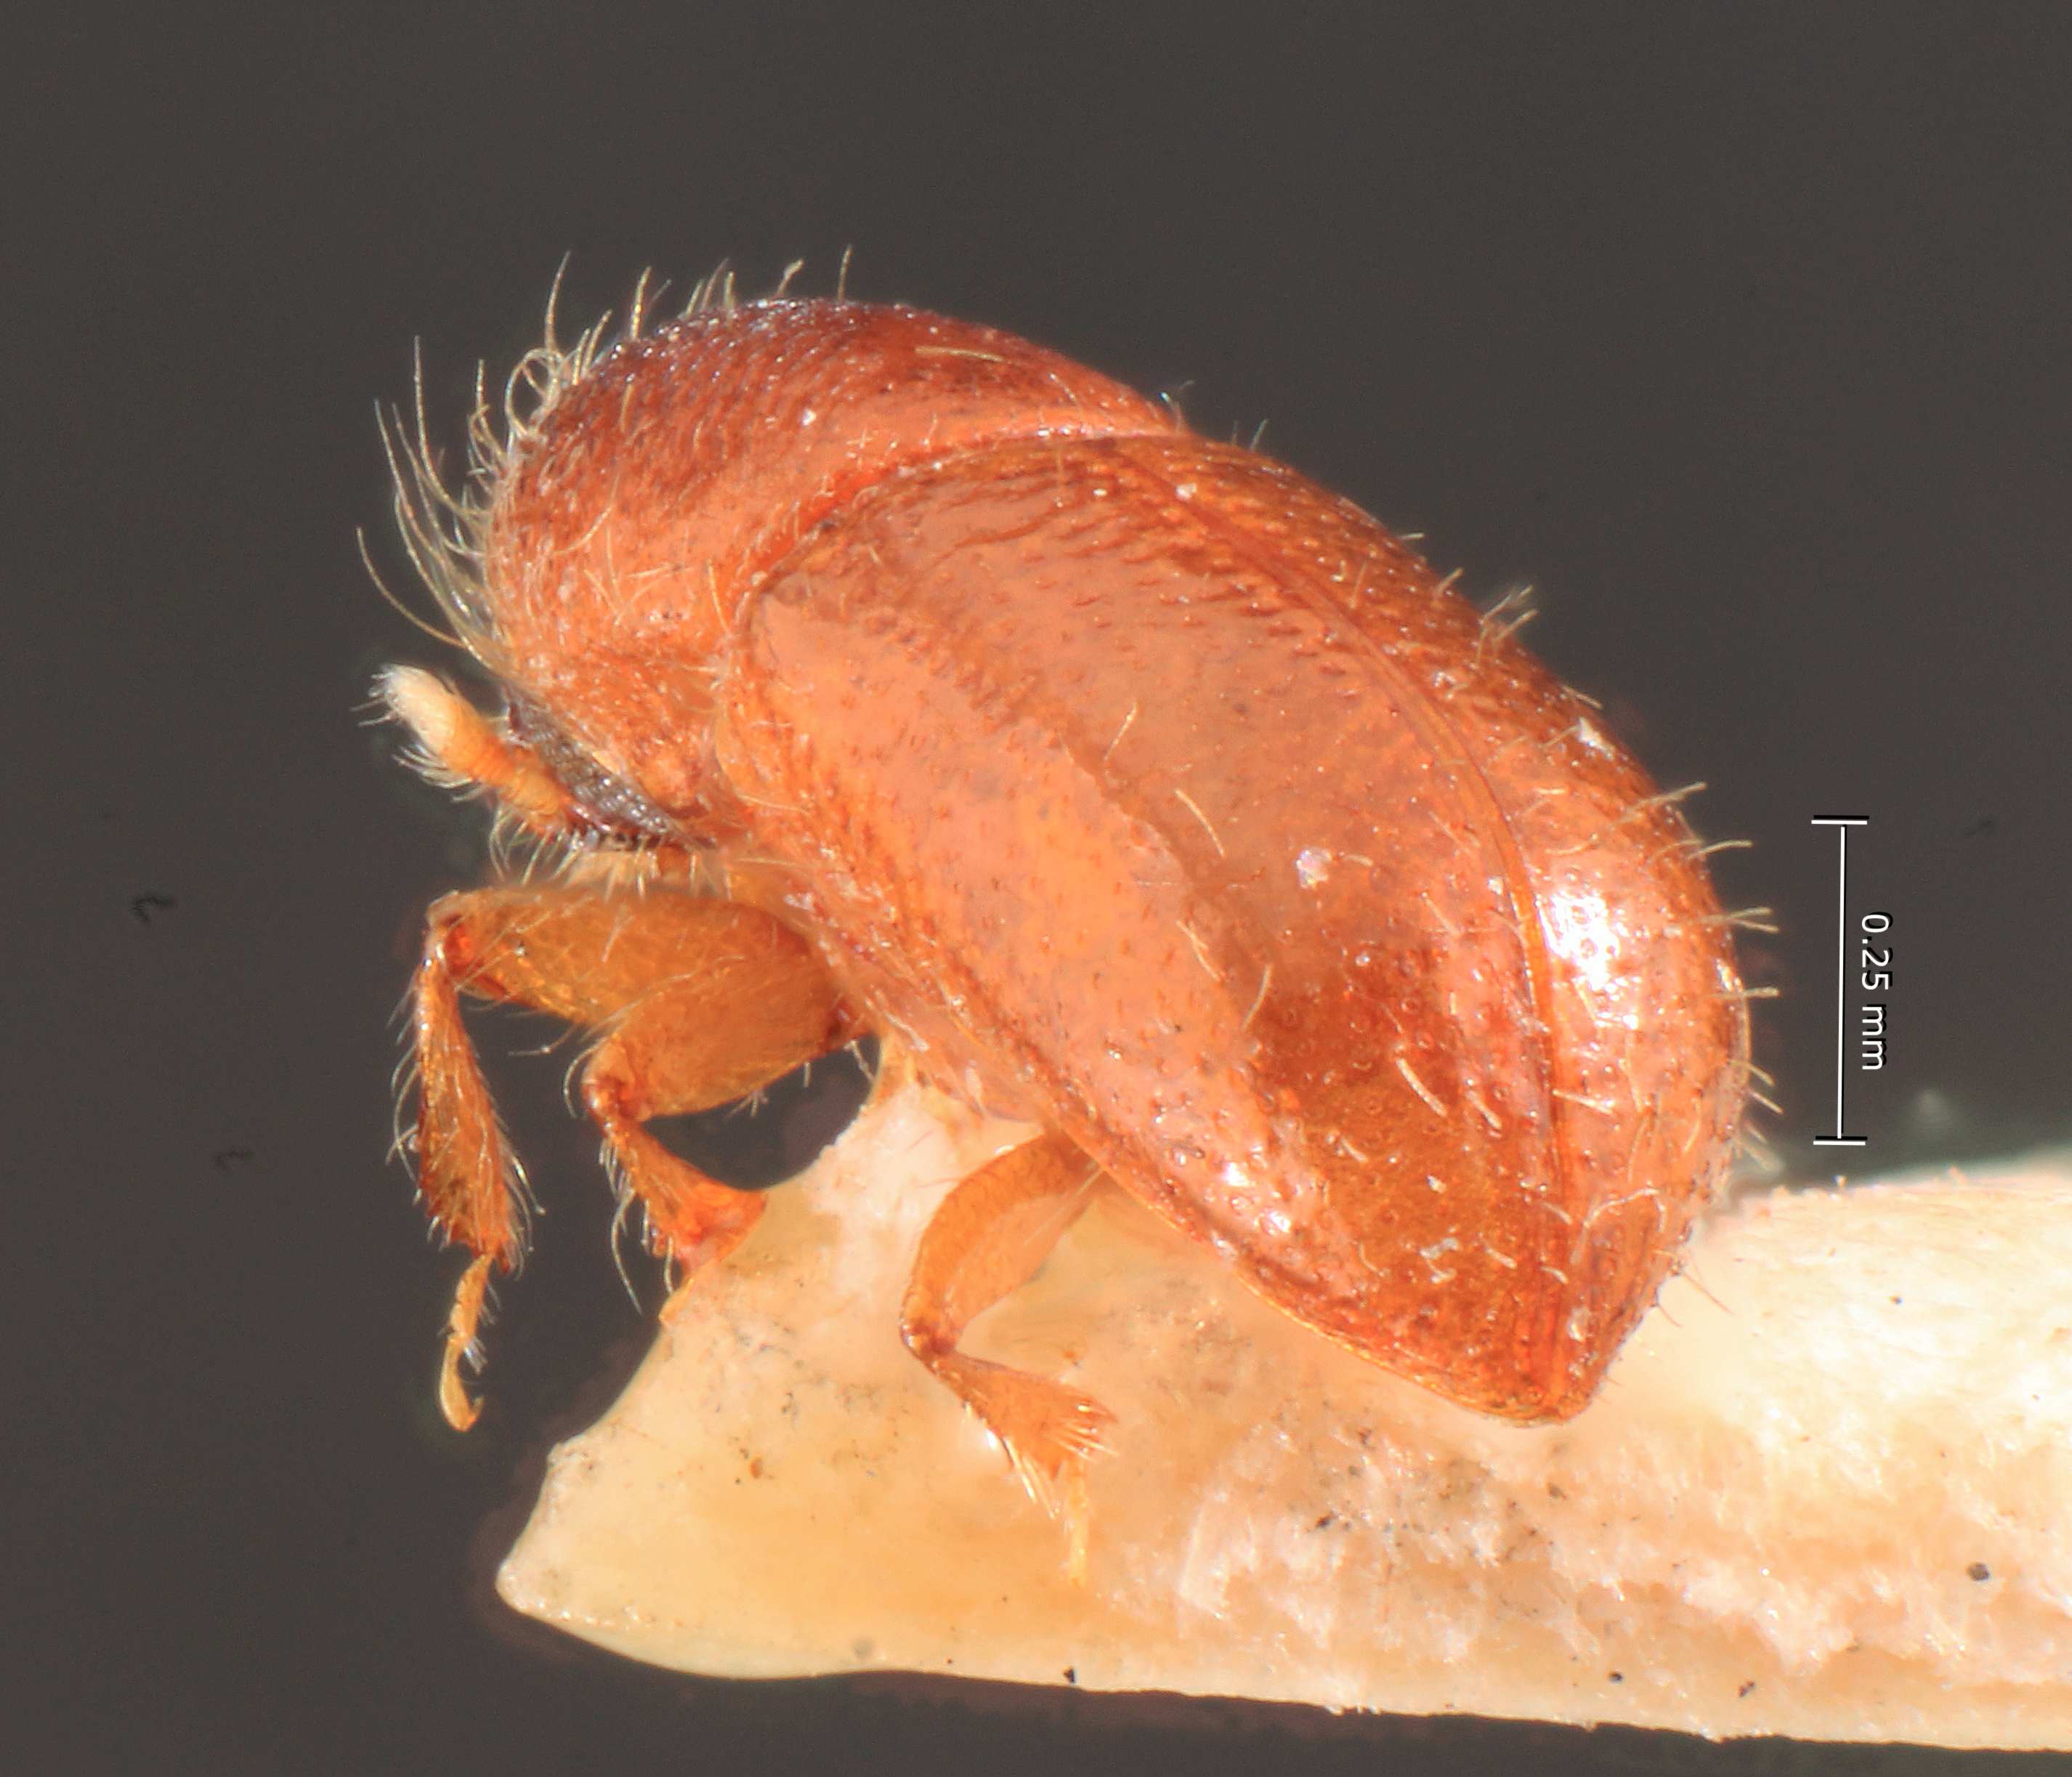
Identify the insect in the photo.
Poecilips subacuminatus
